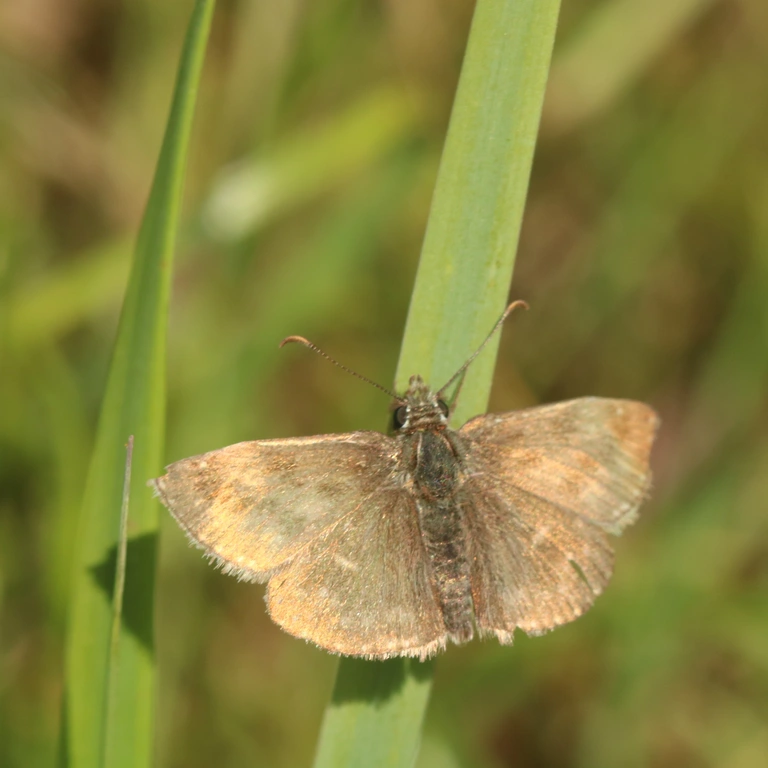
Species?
Erynnis tages
